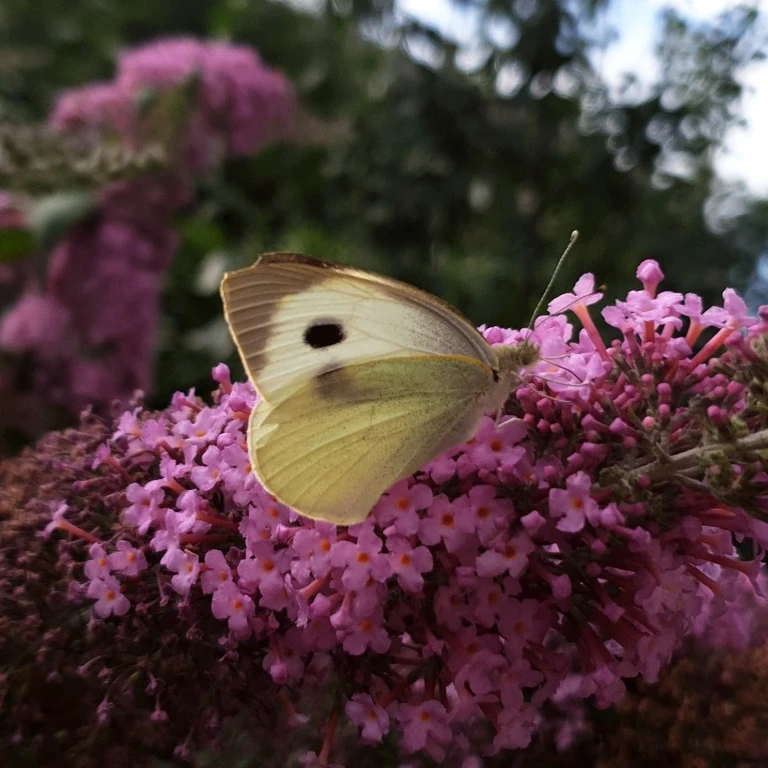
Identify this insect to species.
Pieris brassicae
